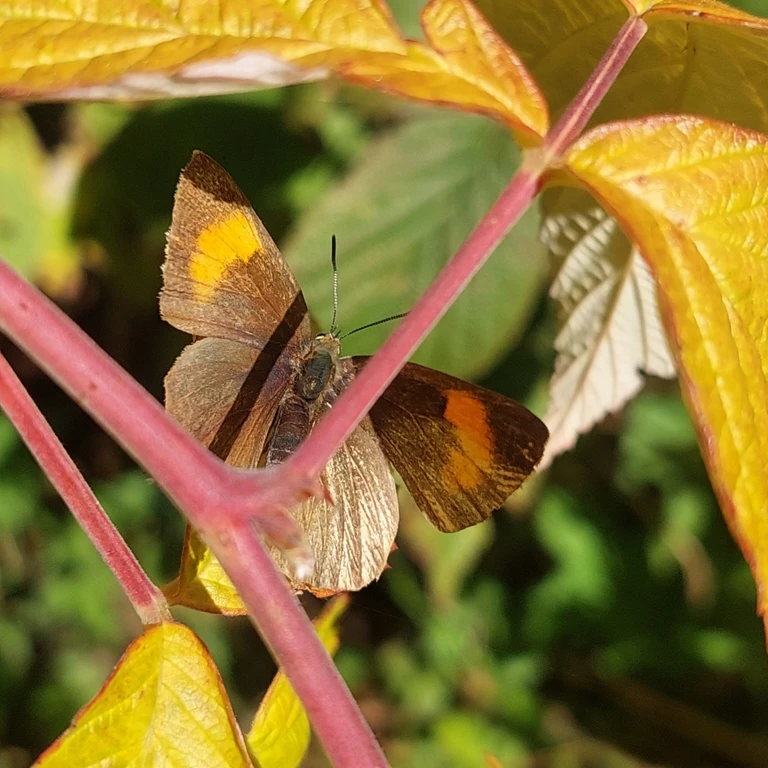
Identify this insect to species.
Thecla betulae
